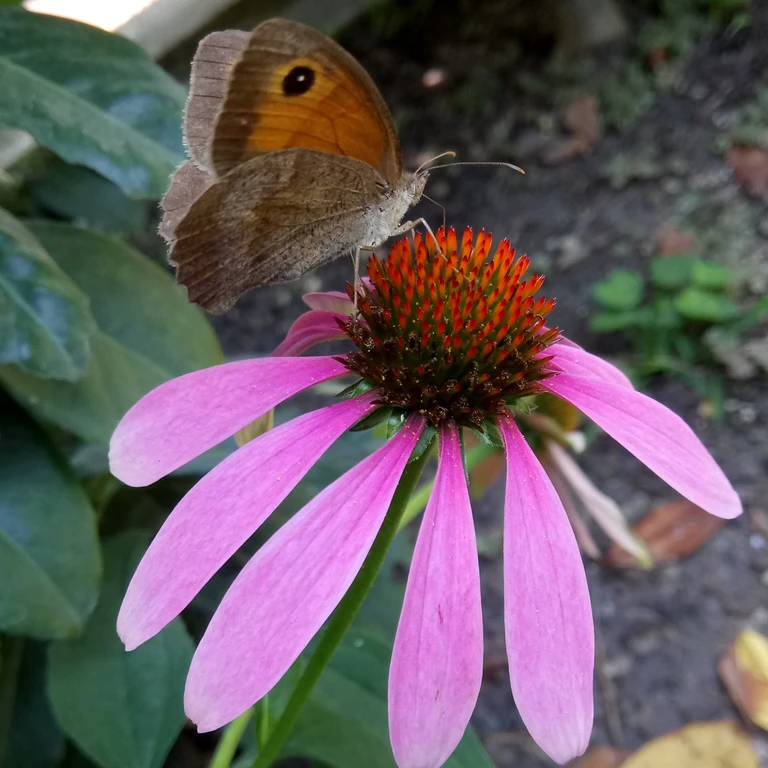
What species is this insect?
Maniola jurtina
